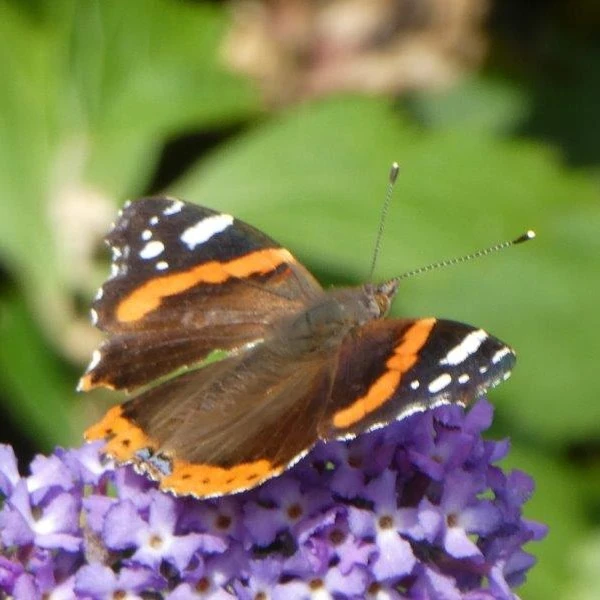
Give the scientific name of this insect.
Vanessa atalanta
